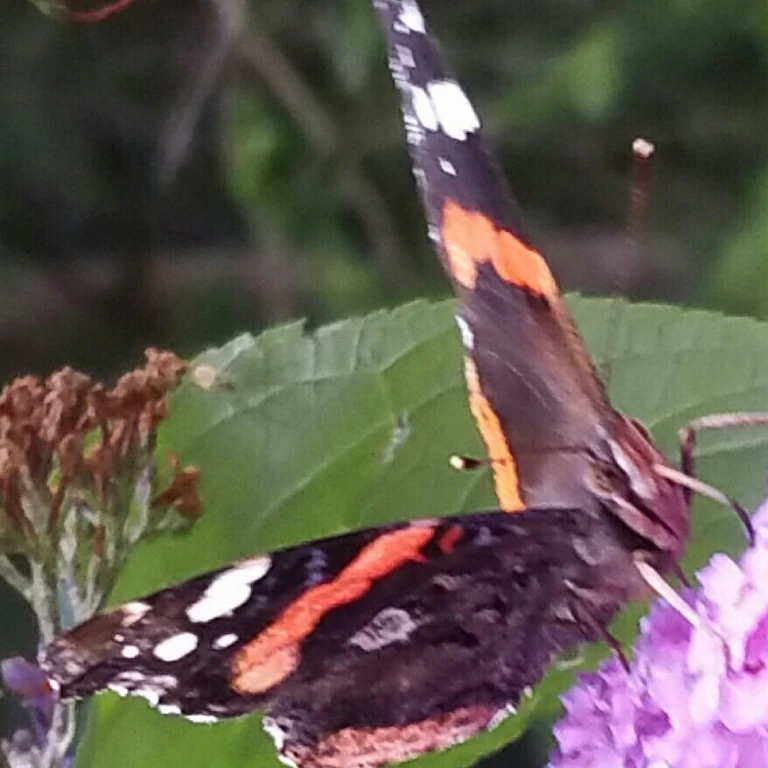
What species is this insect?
Vanessa atalanta
